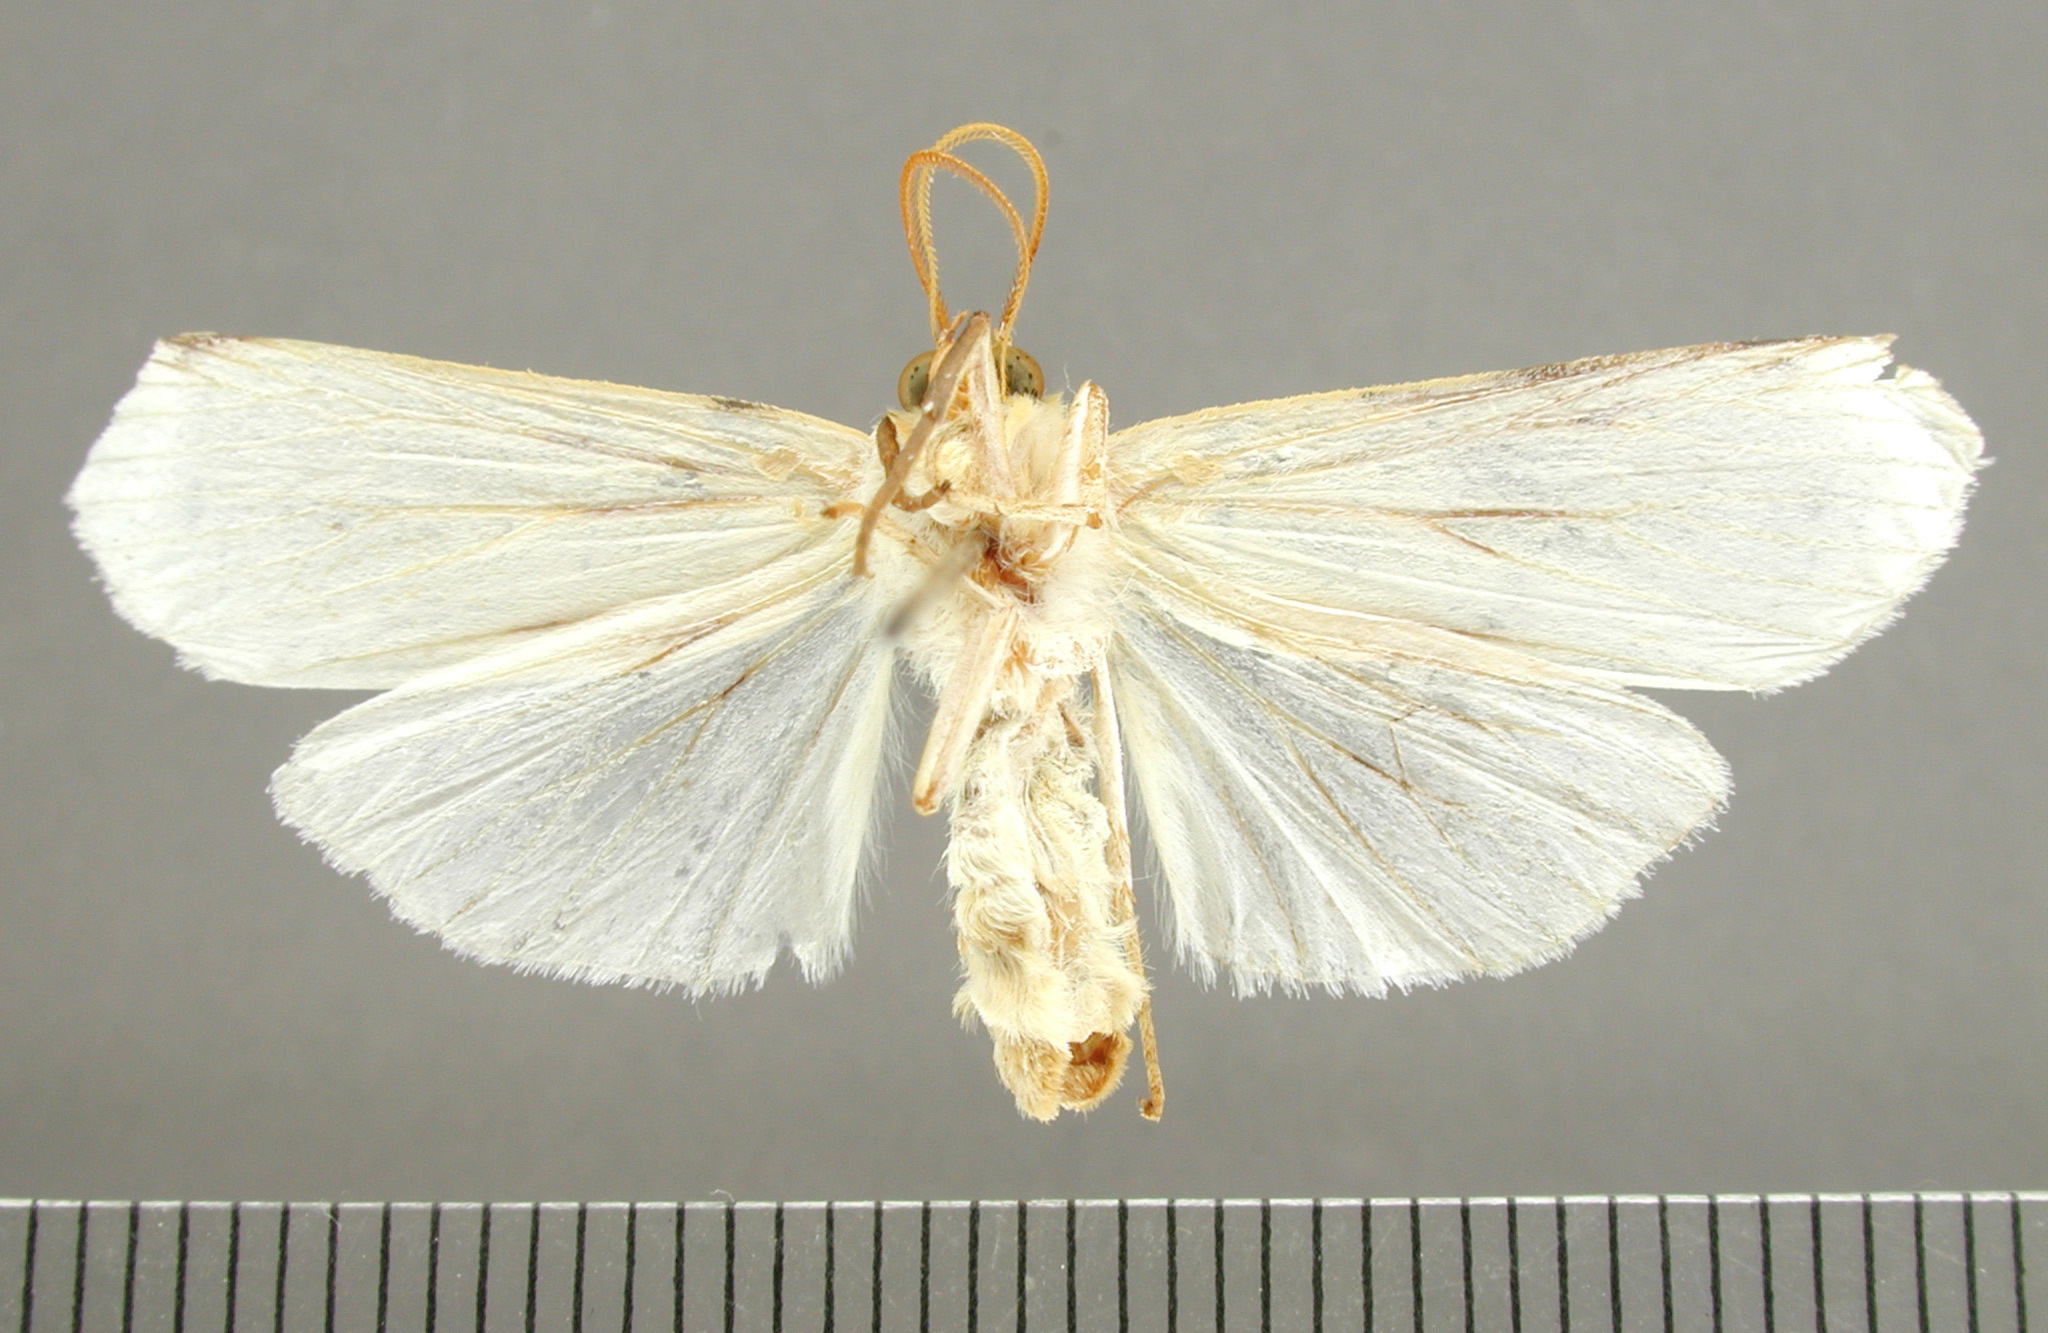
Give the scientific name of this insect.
Agylla niphostibes
